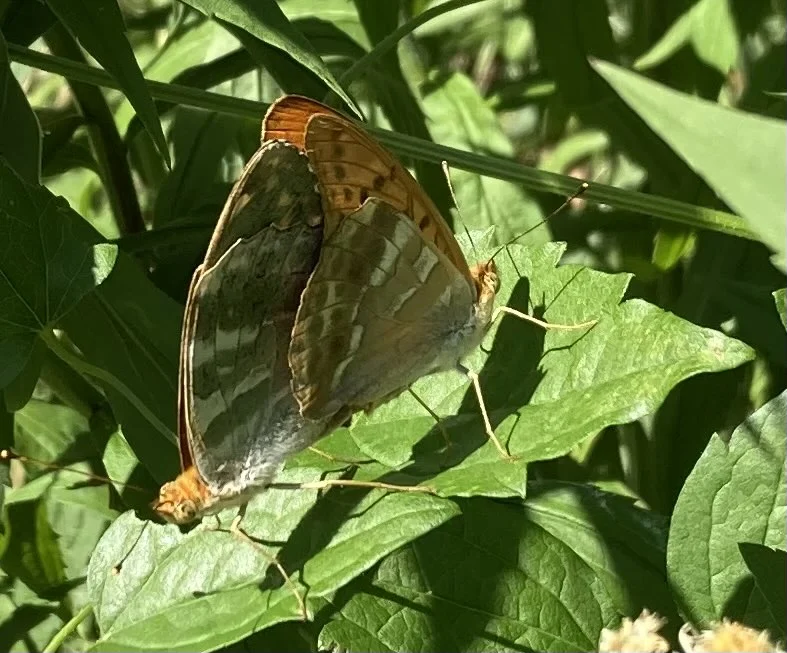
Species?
Argynnis paphia
